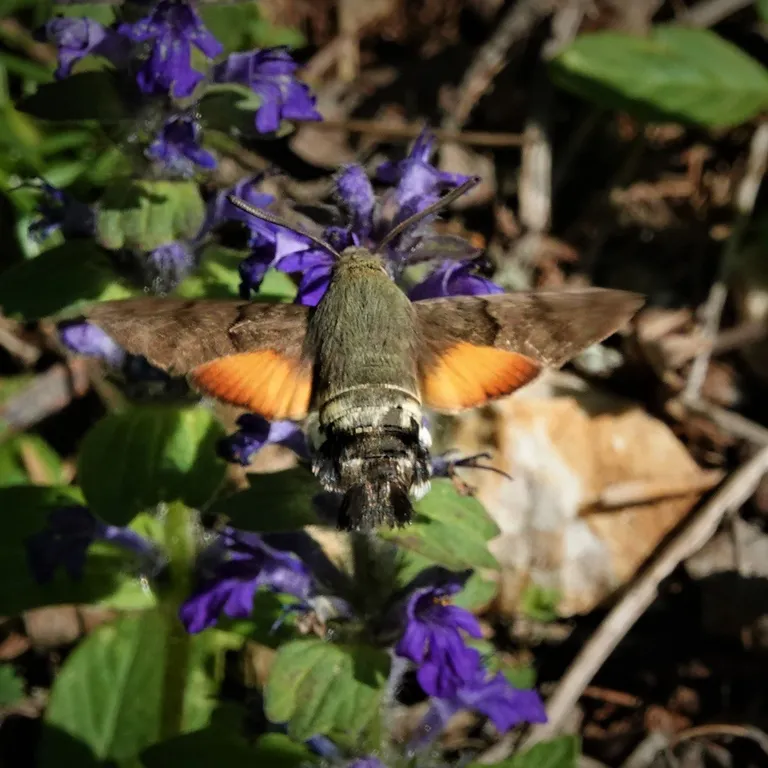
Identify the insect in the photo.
Macroglossum stellatarum
